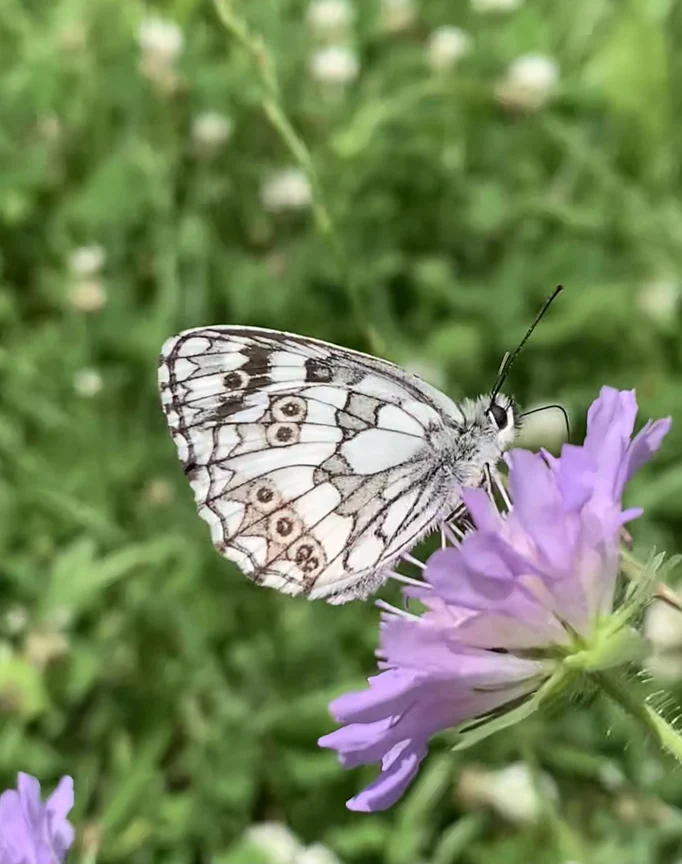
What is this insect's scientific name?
Melanargia galathea
